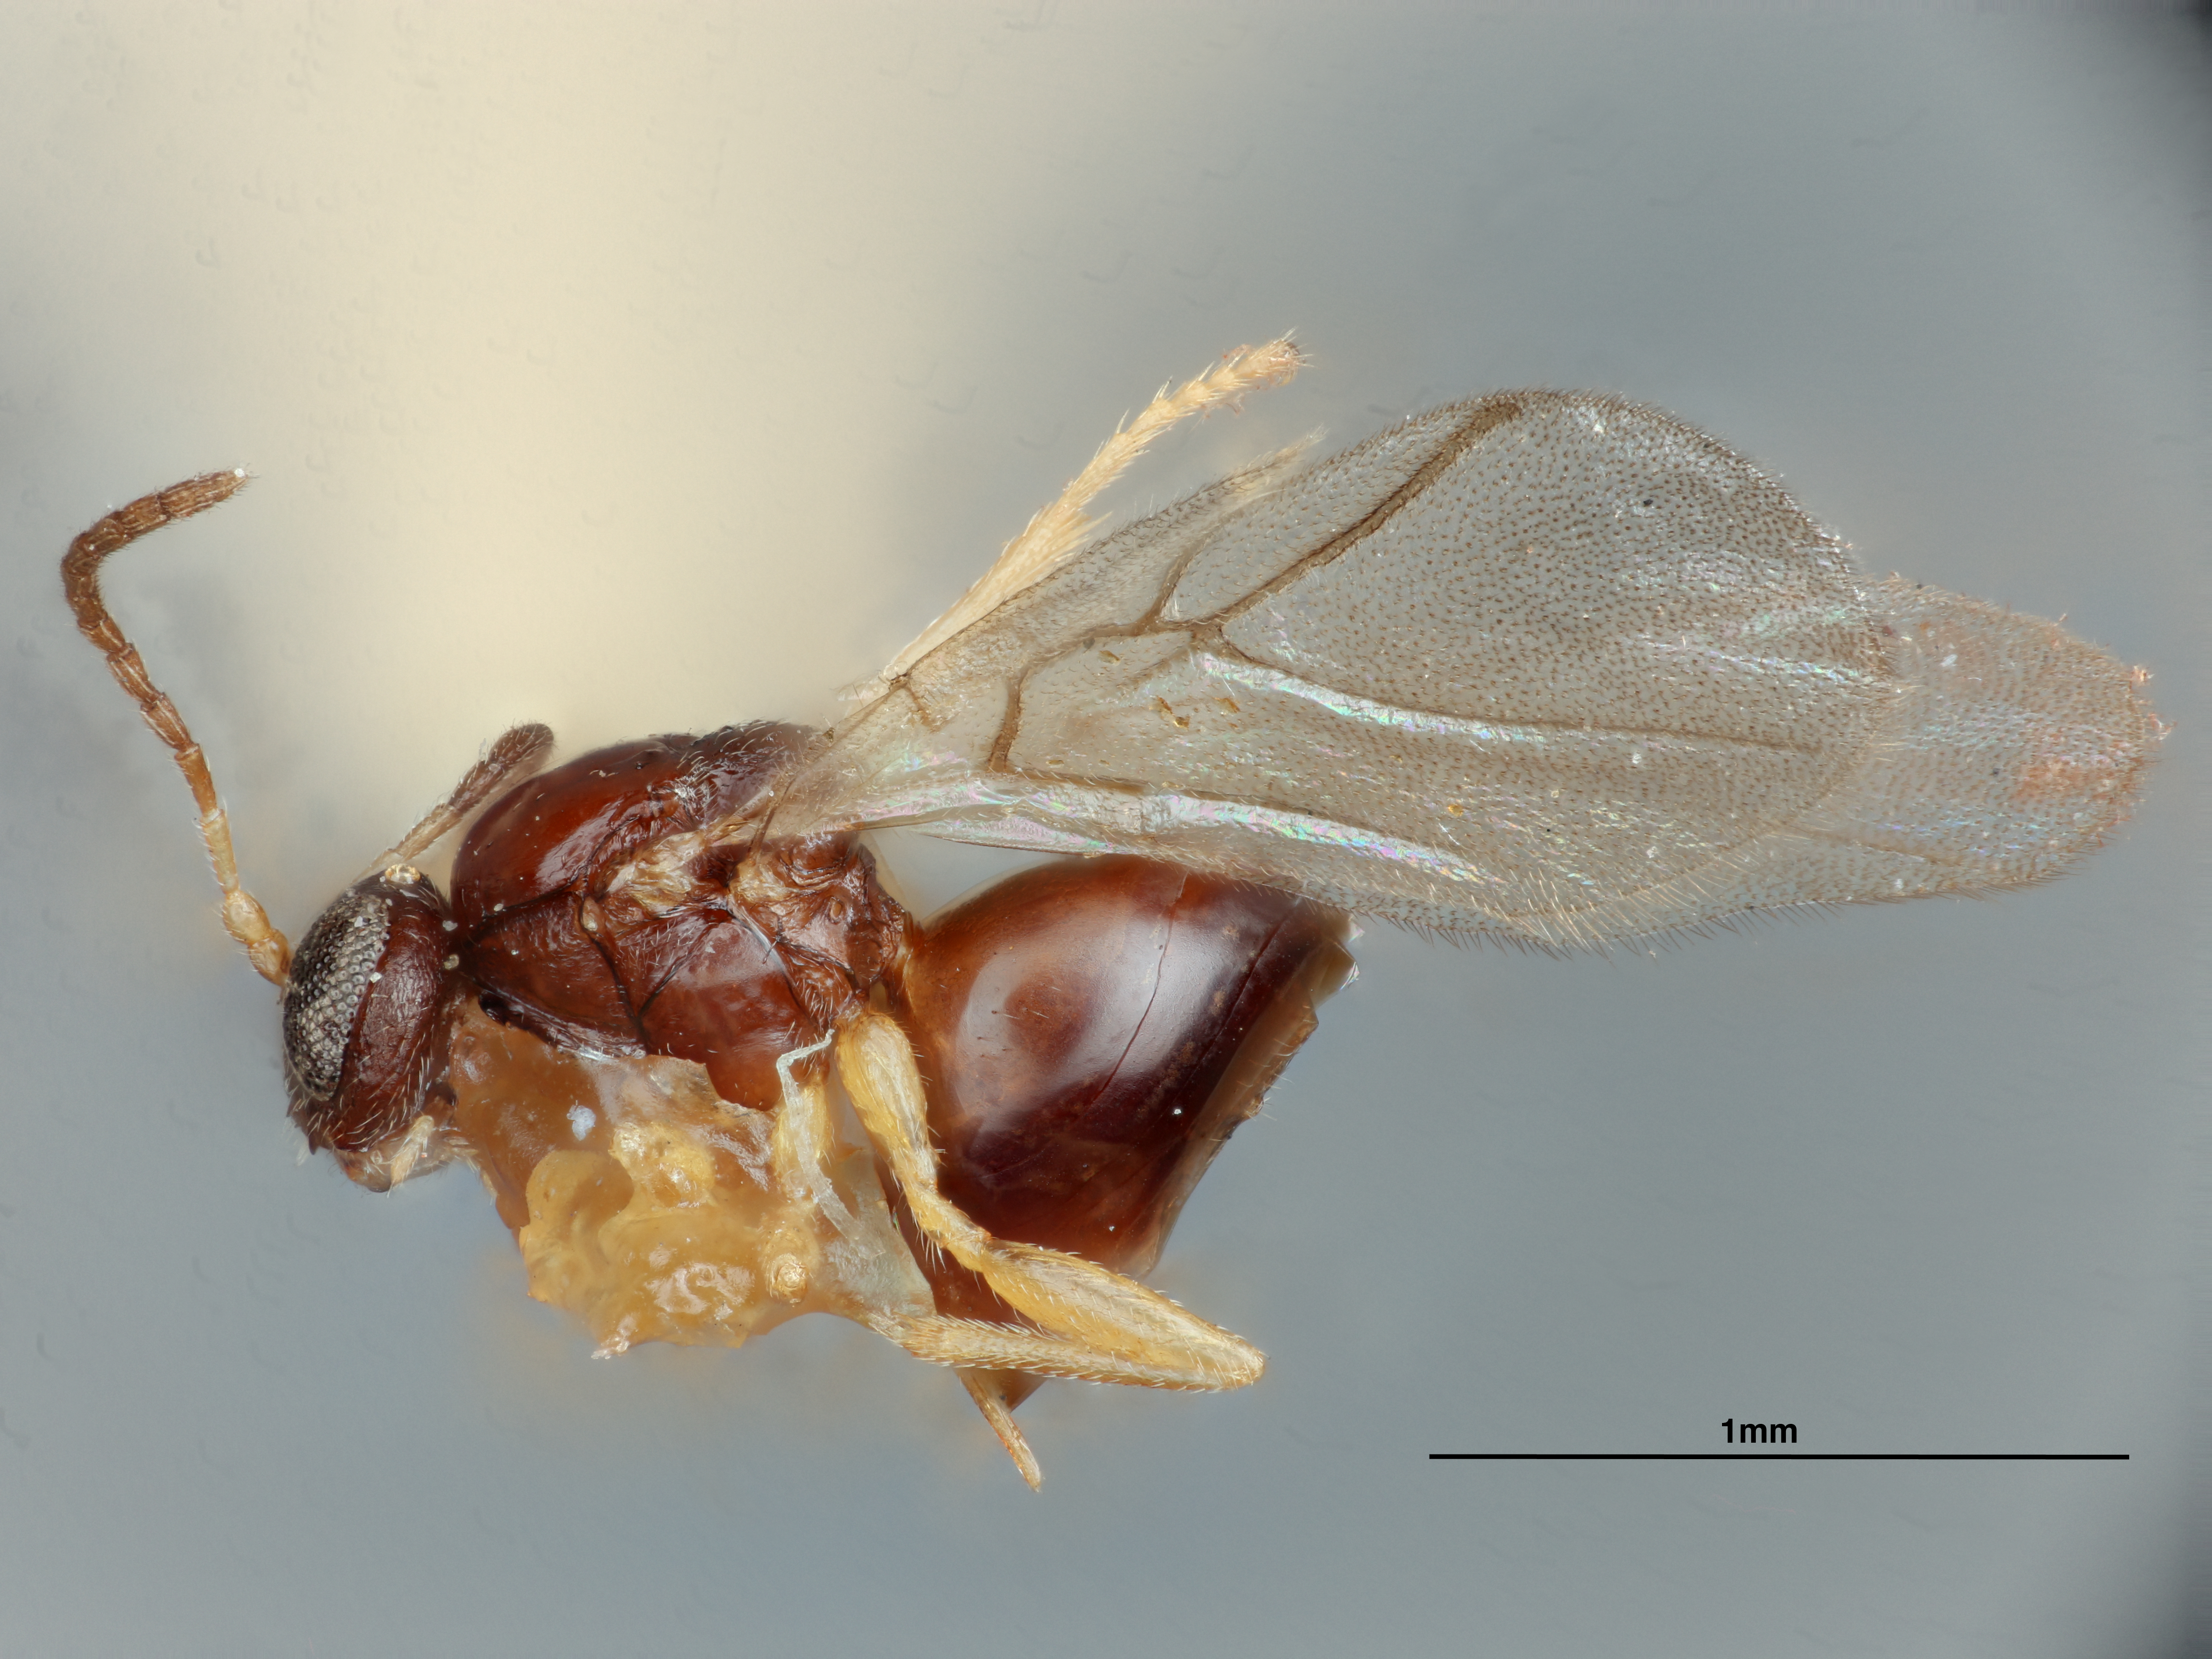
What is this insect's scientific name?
Neuroterus clarkeae
